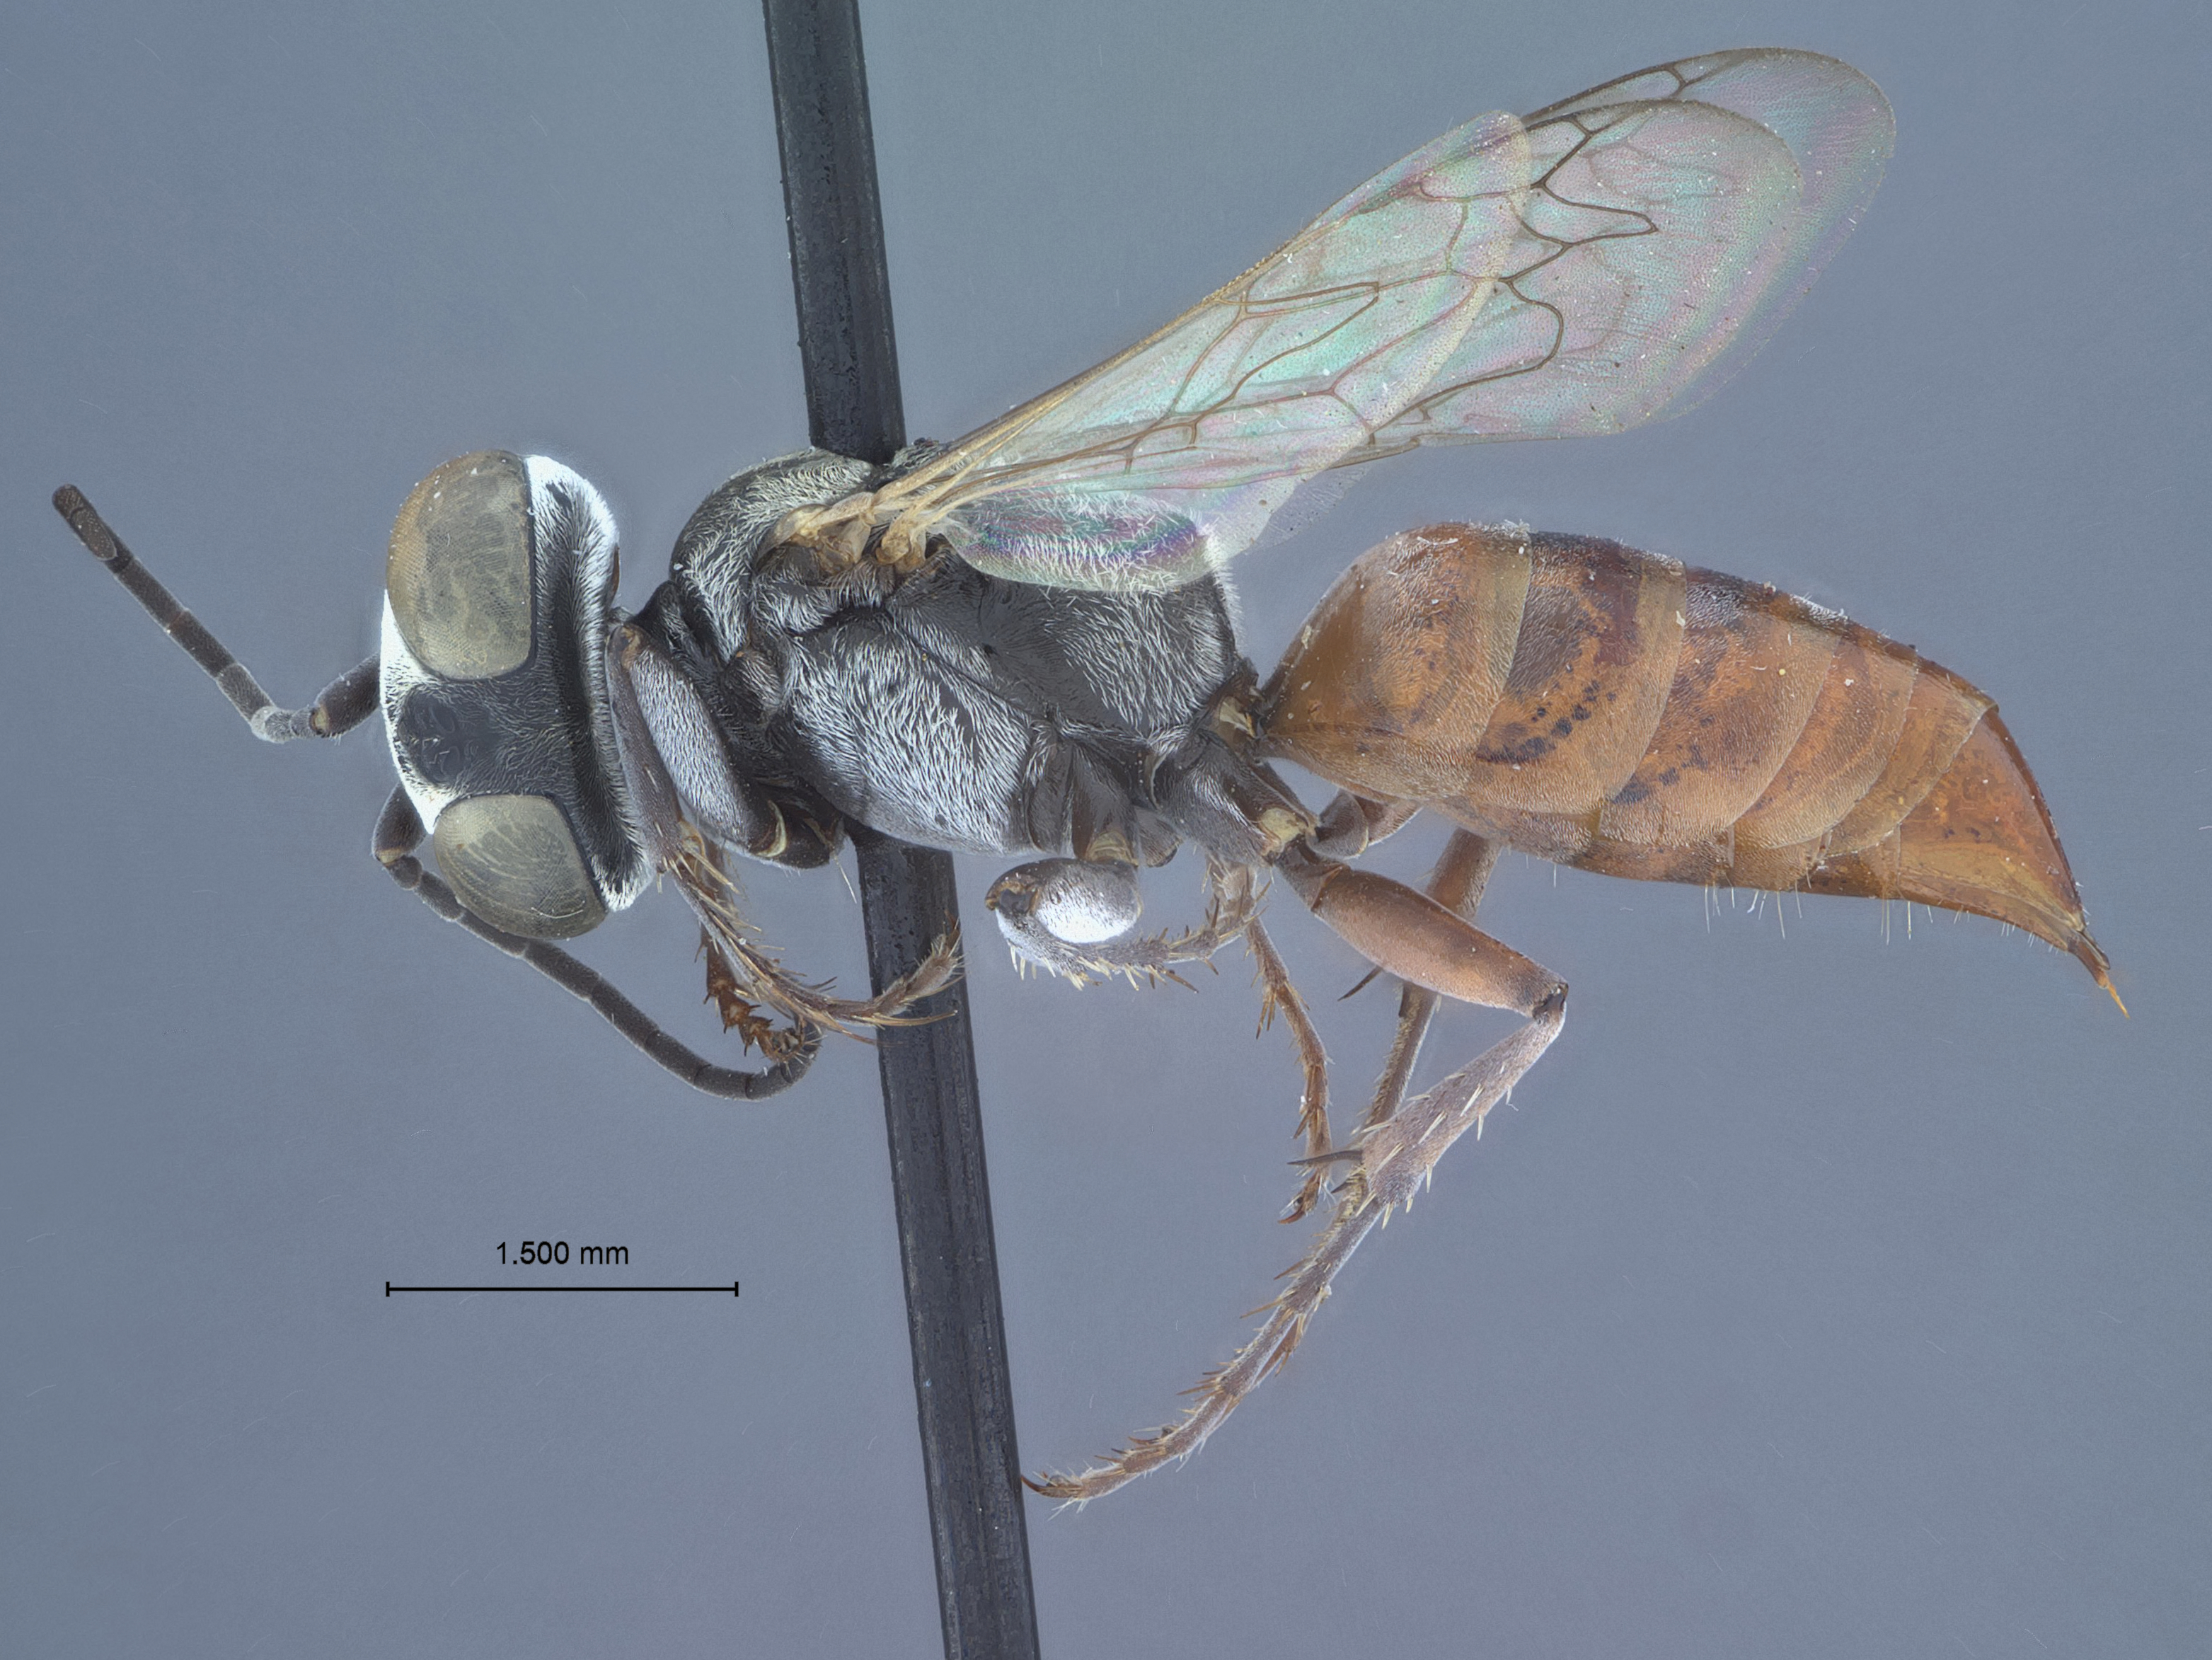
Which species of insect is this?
Tachysphex boharti
